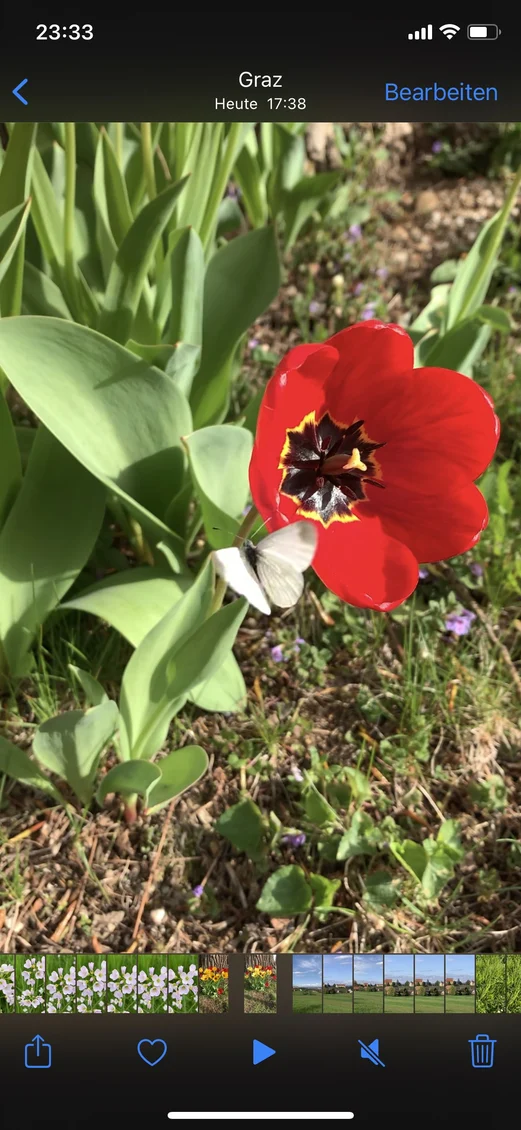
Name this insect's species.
Leptidea sinapis/juvernica
